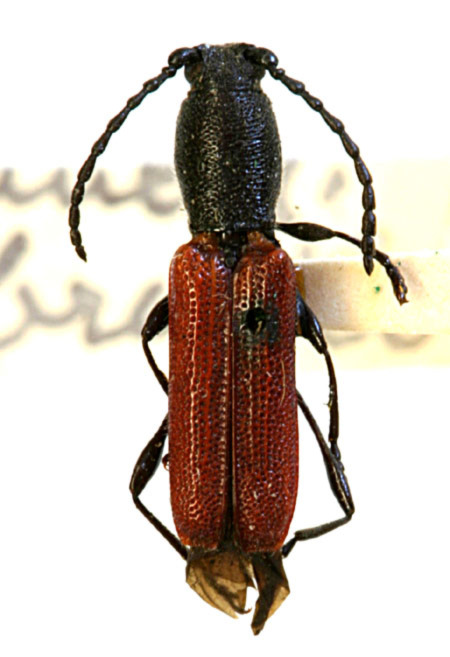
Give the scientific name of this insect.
Ancylocera brevicornis
